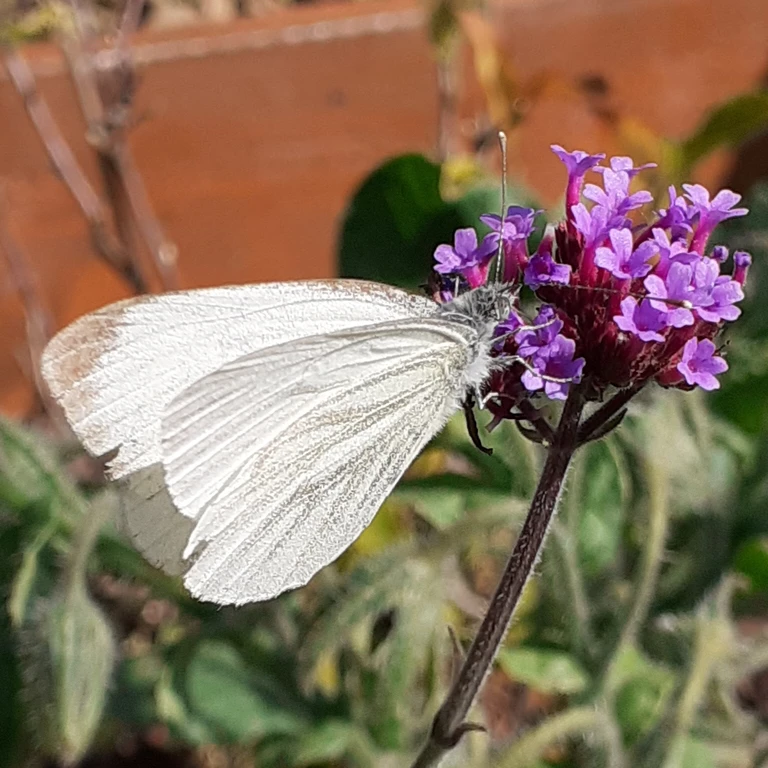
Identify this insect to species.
Pieris napi
